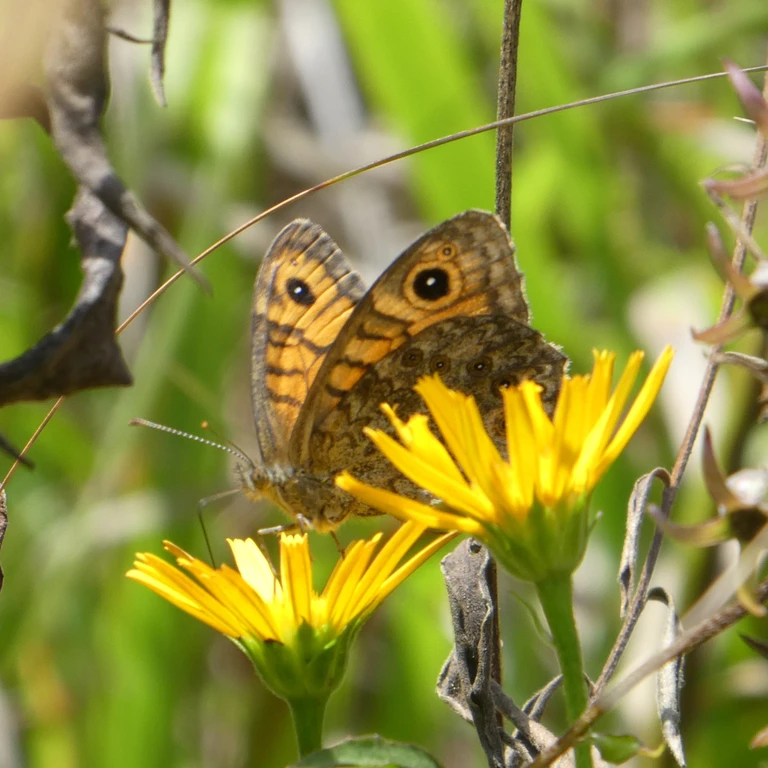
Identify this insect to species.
Lasiommata megera (also Pararge megera)
